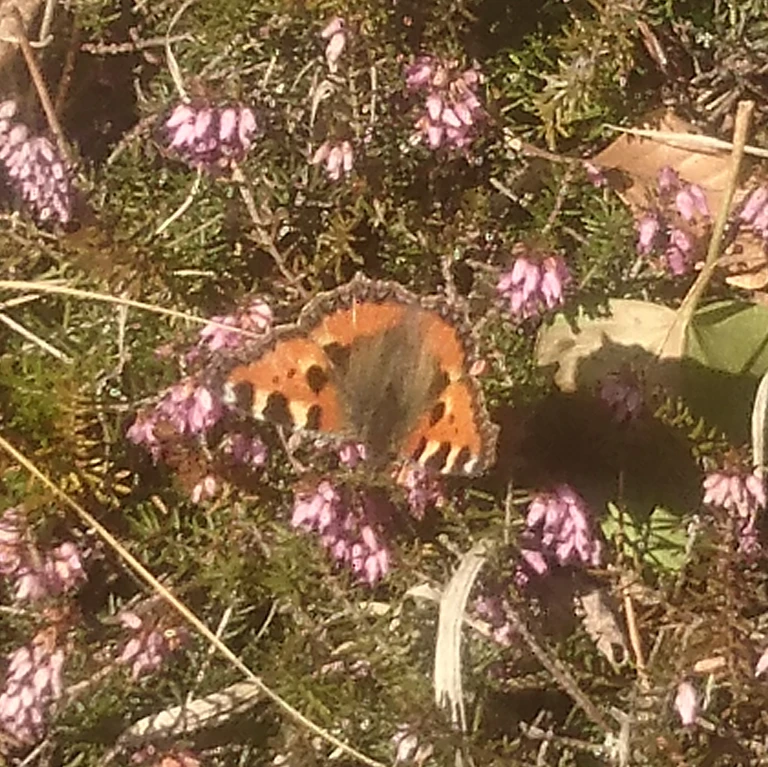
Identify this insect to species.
Aglais urticae
